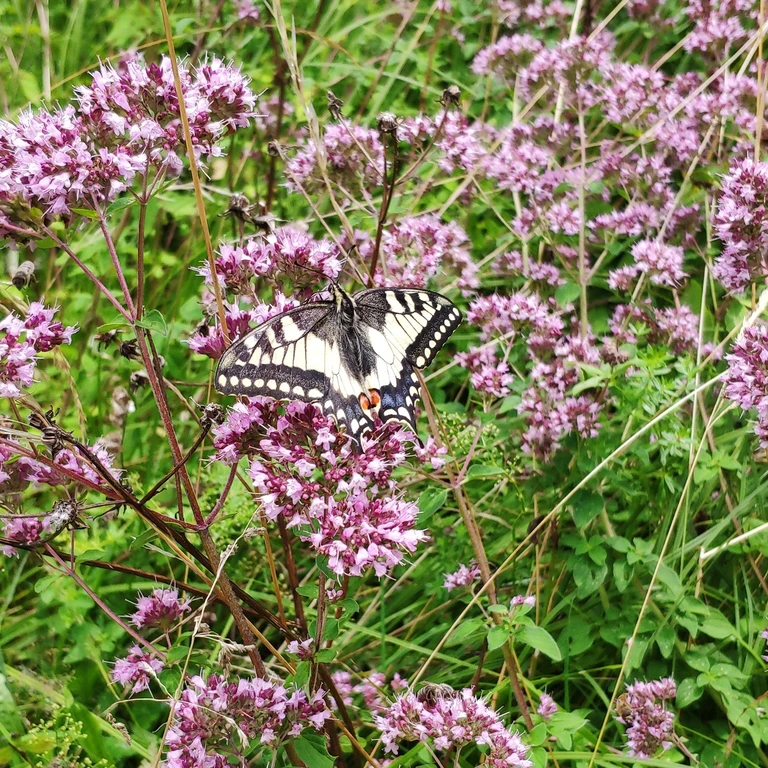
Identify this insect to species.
Papilio machaon
